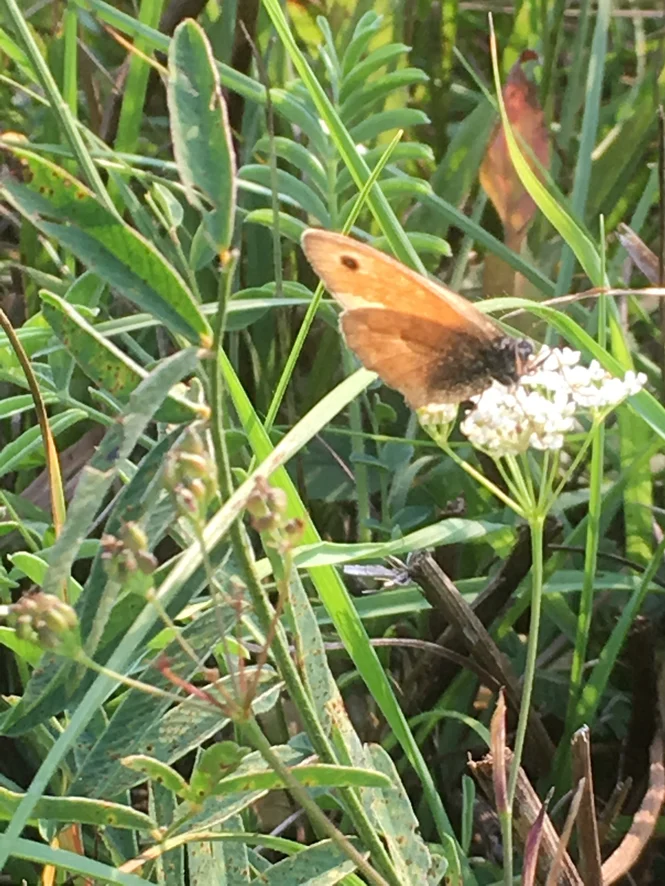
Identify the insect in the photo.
Coenonympha pamphilus
